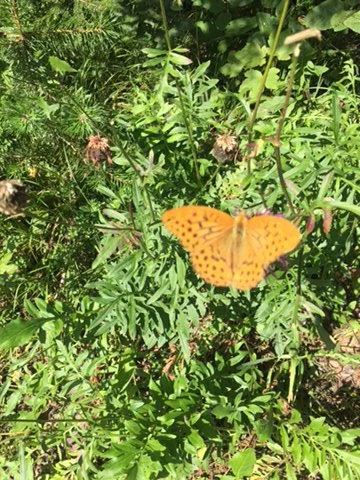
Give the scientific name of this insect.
Argynnis paphia
